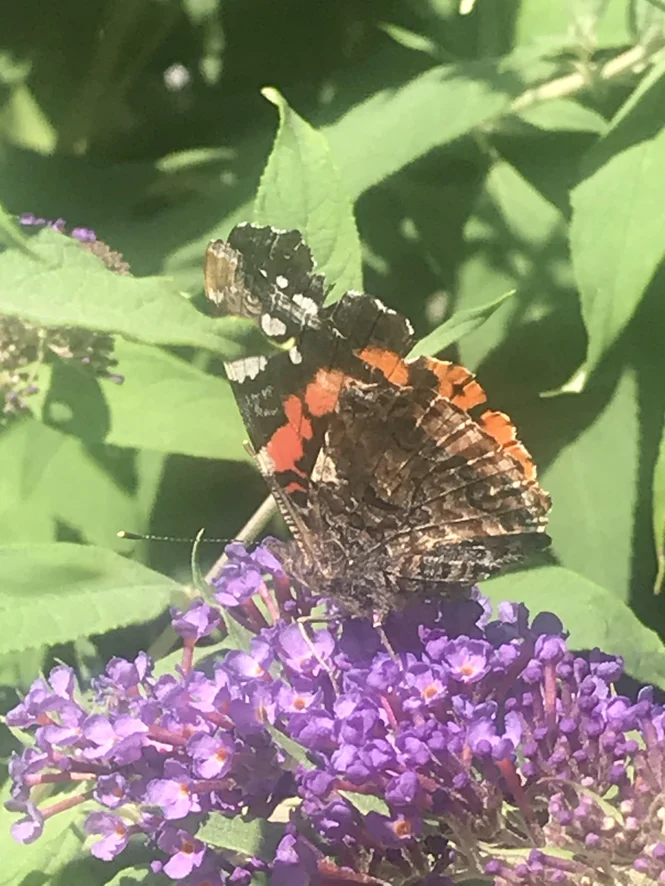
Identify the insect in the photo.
Vanessa atalanta
